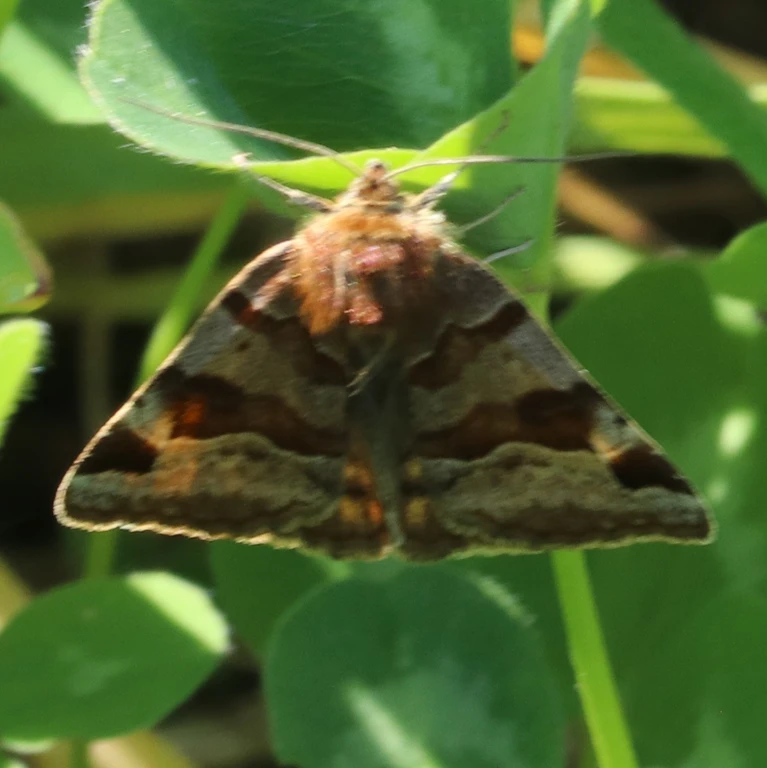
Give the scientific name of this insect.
Euclidia glyphica
